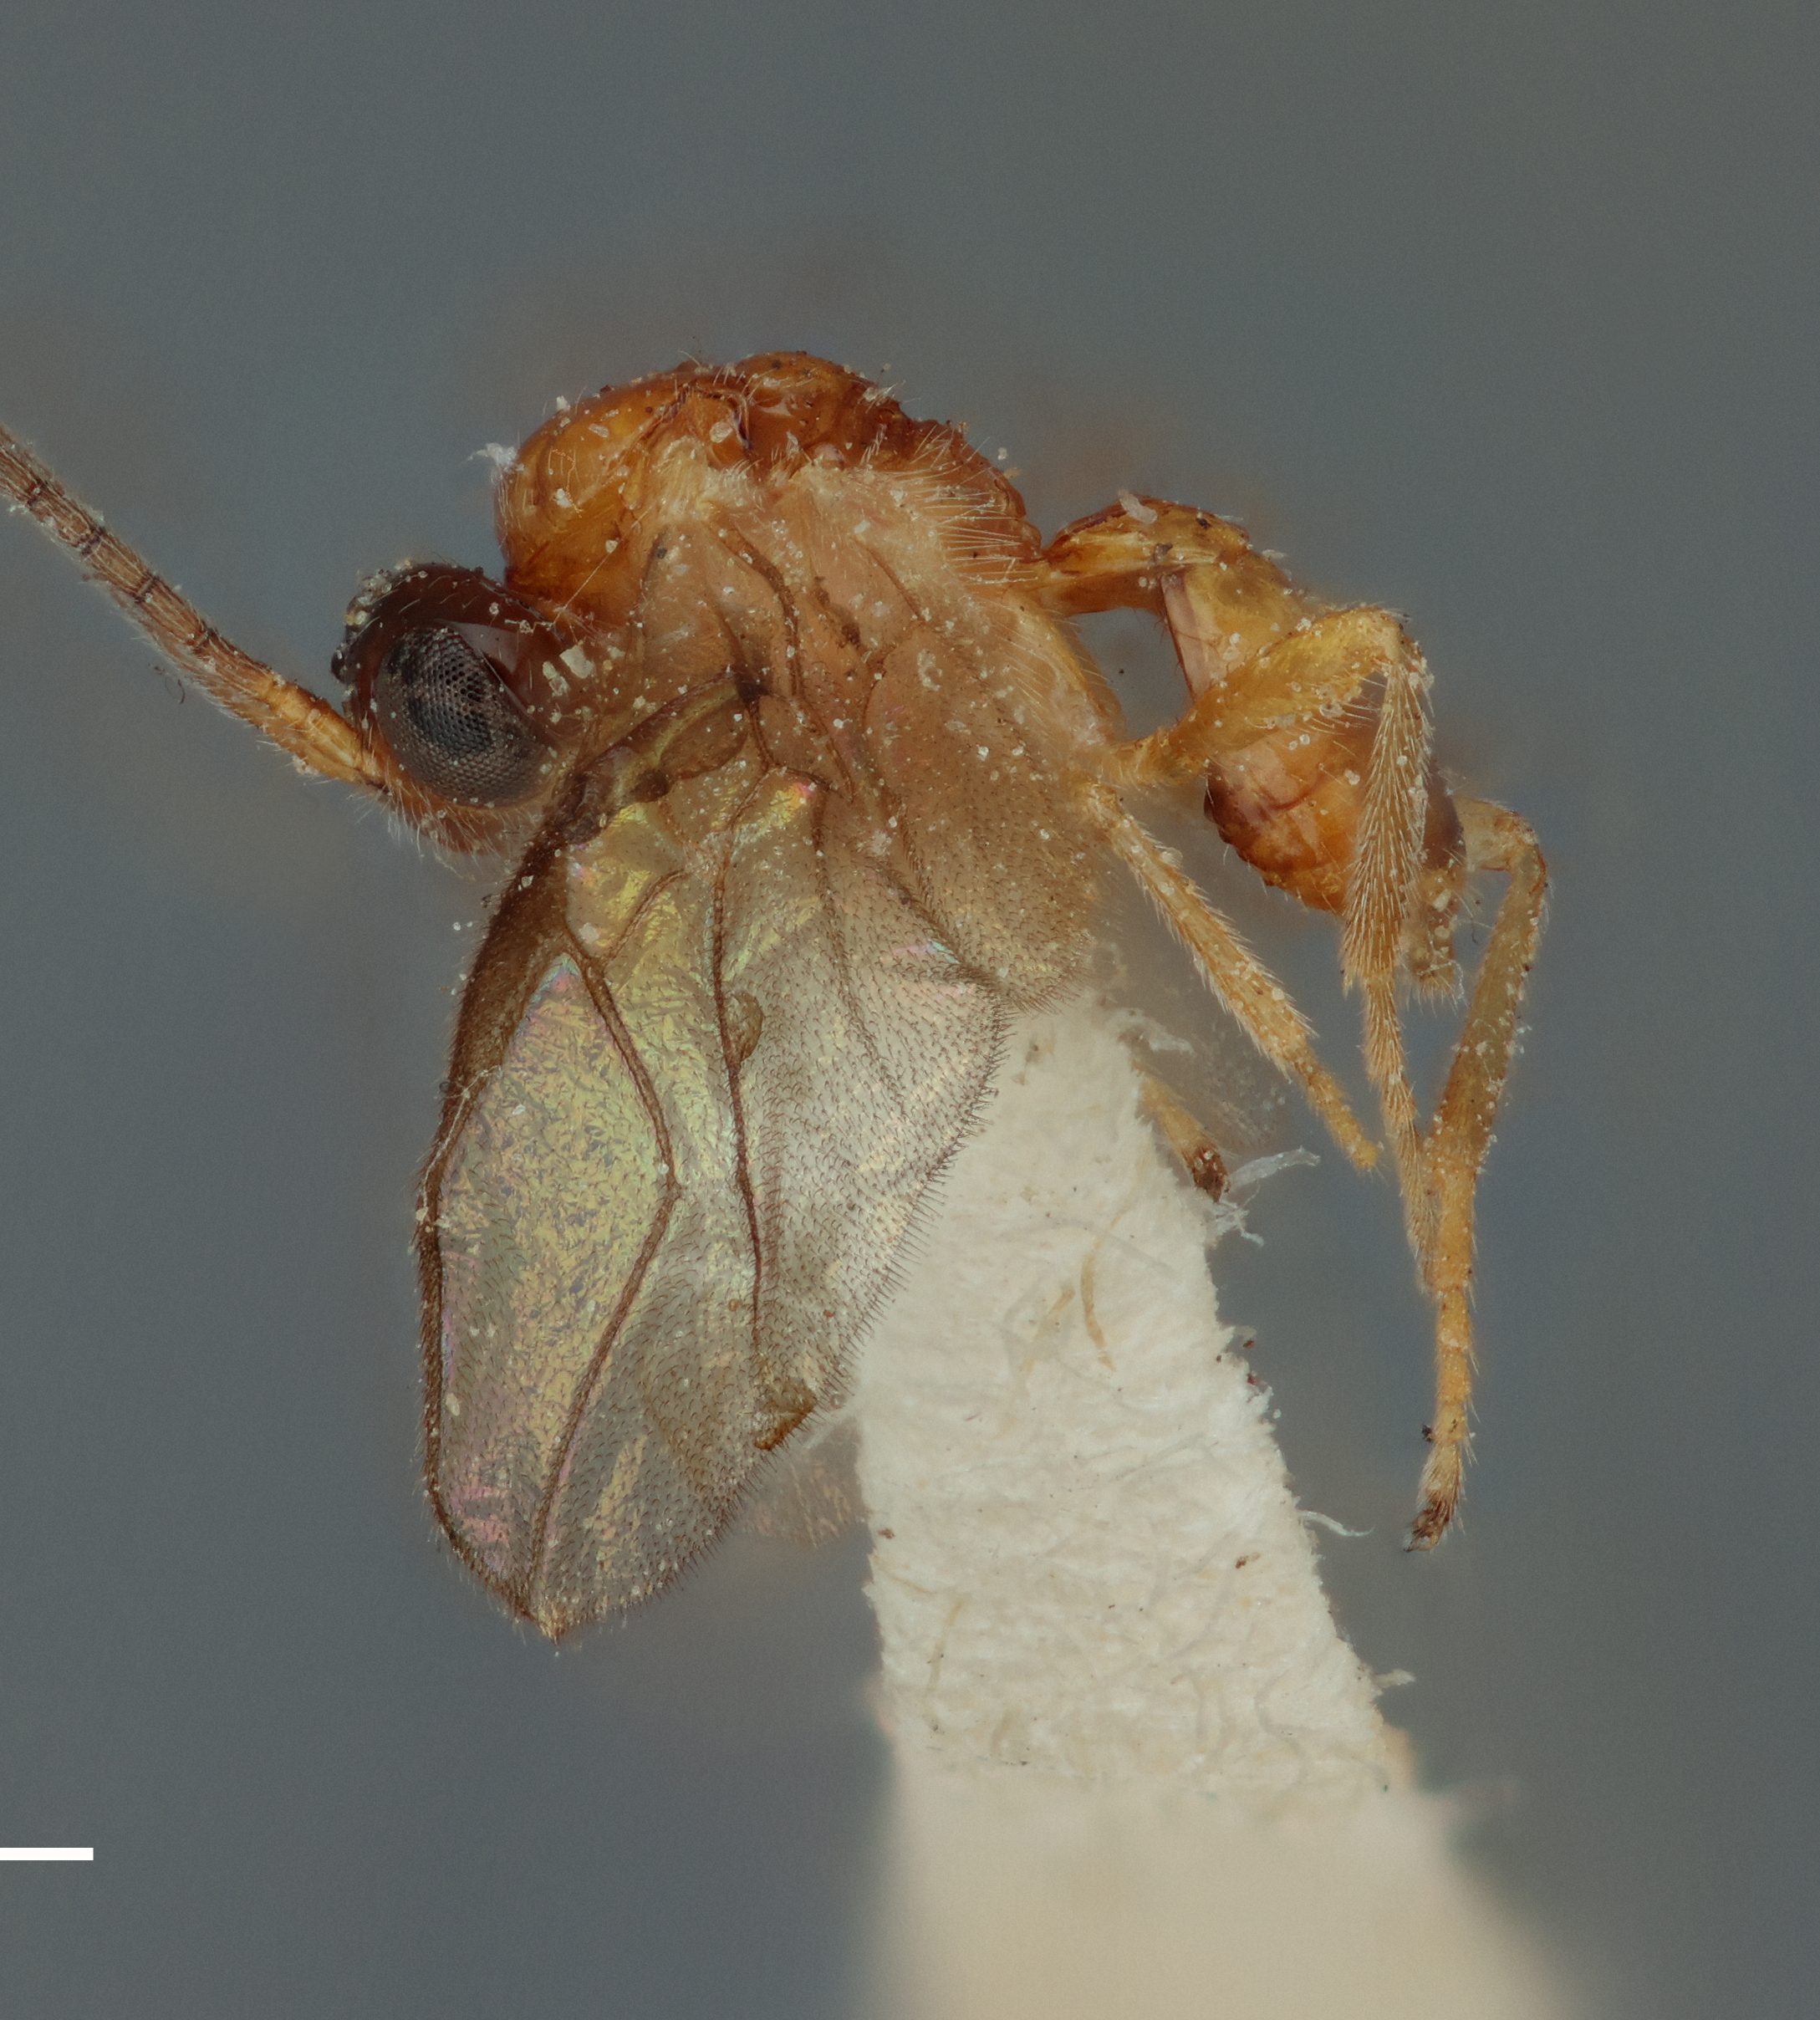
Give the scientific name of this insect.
Opius succineus
